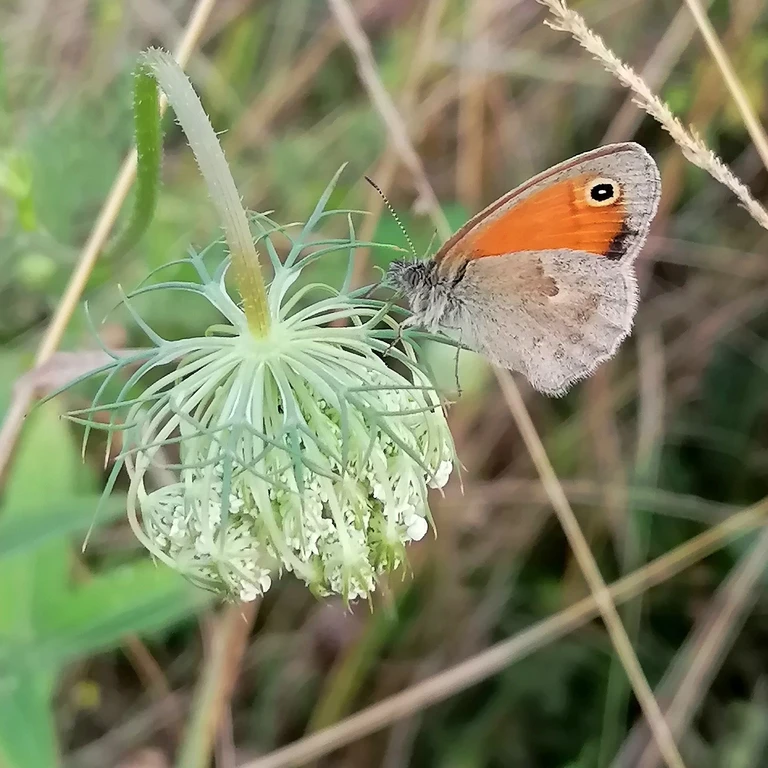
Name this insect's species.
Coenonympha pamphilus
